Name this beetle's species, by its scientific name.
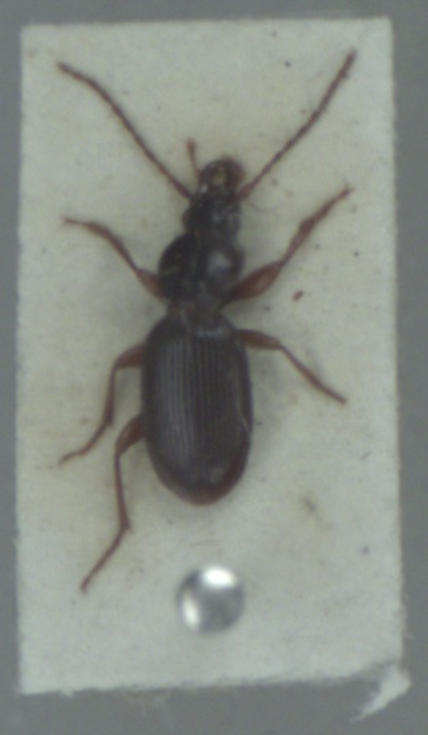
Stomis pumicatus
